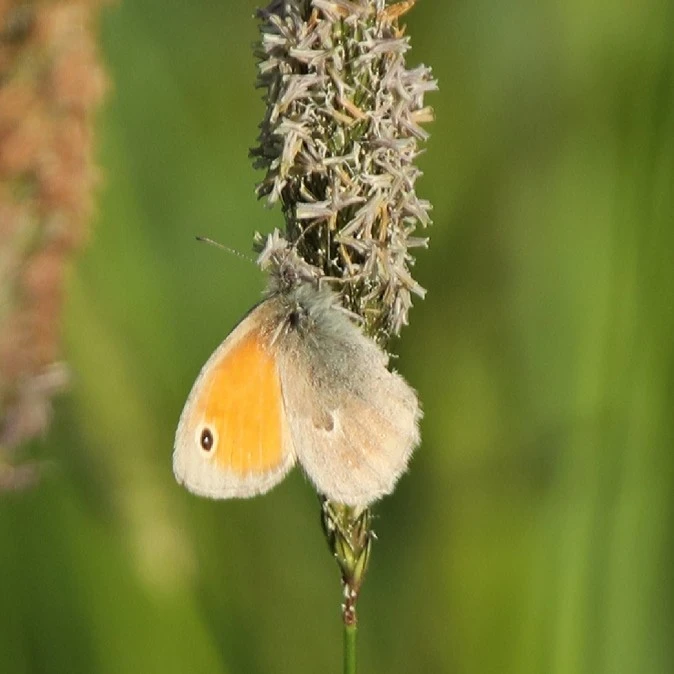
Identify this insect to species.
Coenonympha pamphilus
